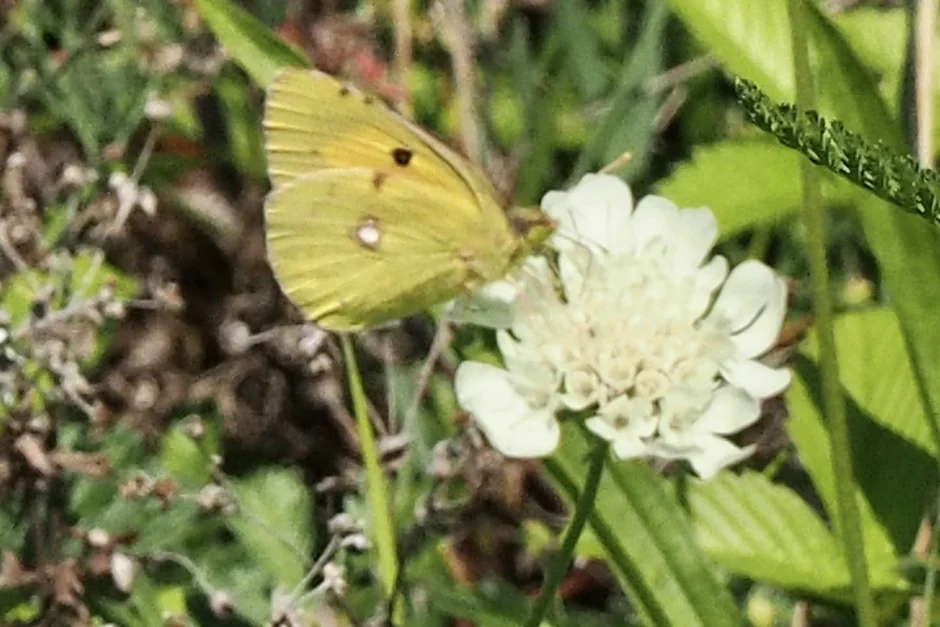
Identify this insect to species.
Colias croceus
